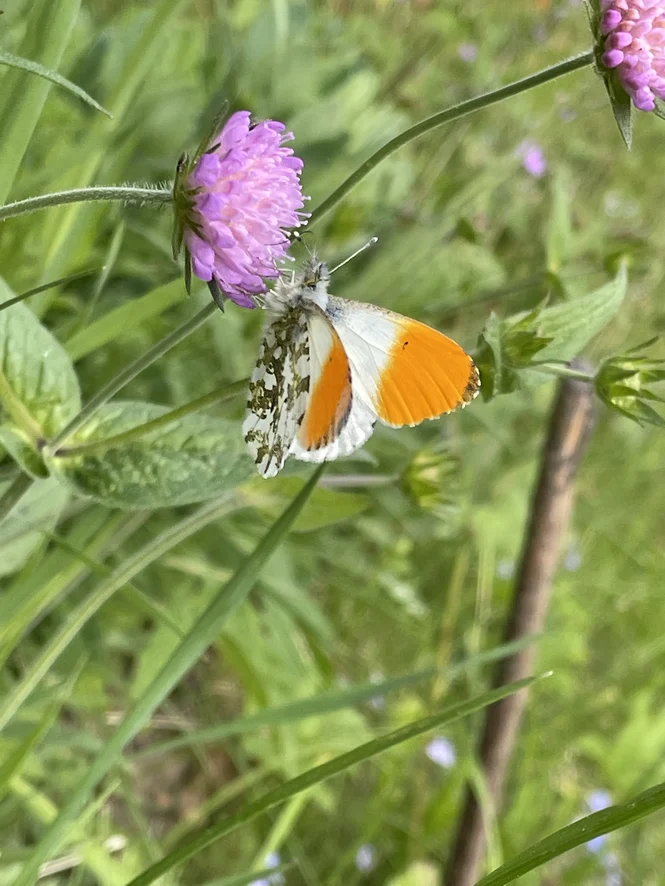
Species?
Anthocharis cardamines
